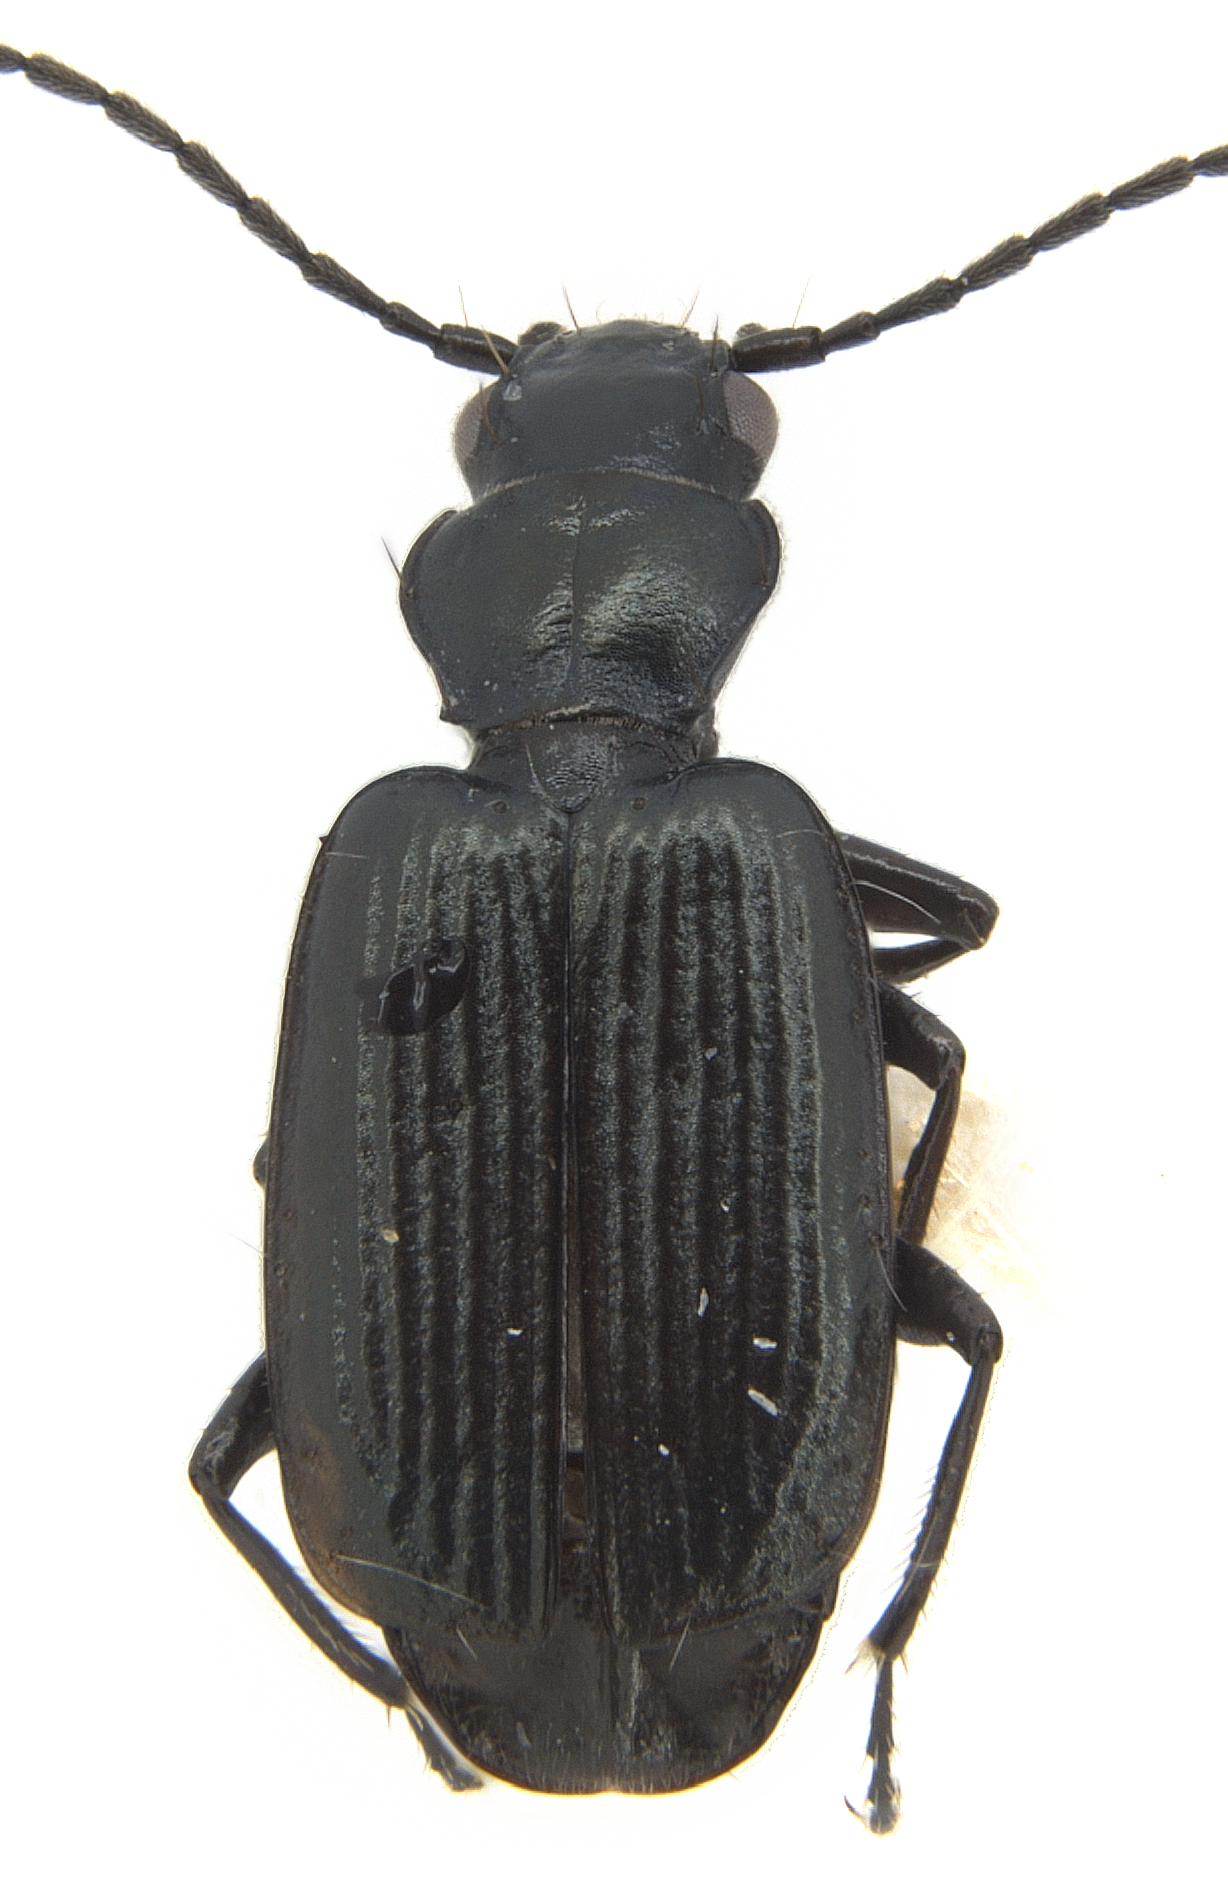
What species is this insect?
Apristus subsulcatus
